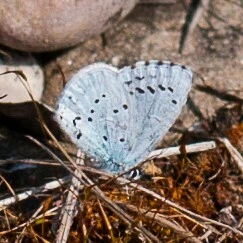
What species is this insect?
Celastrina argiolus
